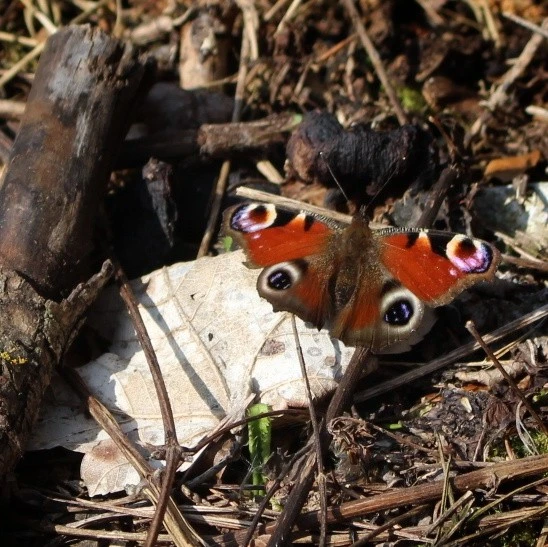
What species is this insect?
Aglais io
